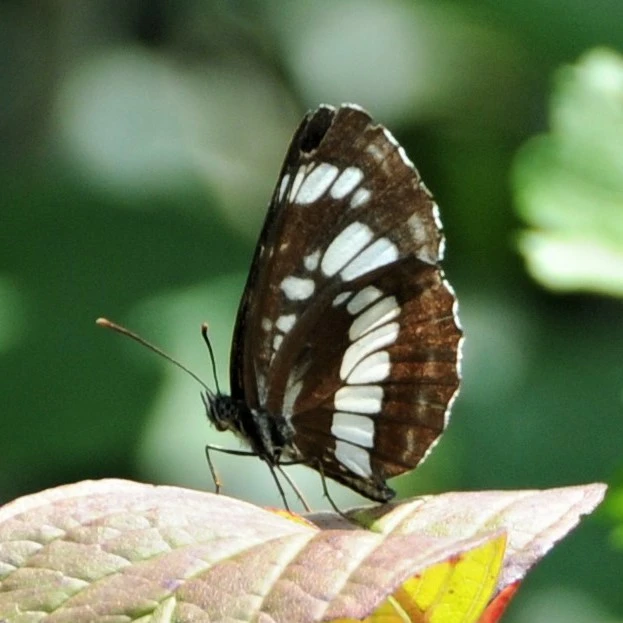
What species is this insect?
Neptis rivularis
